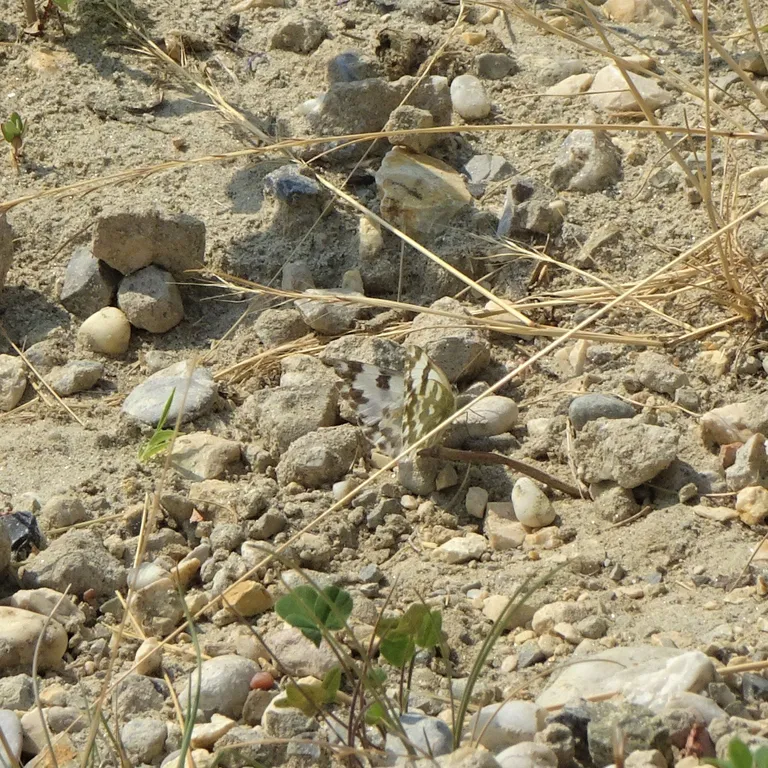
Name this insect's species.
Pontia edusa
